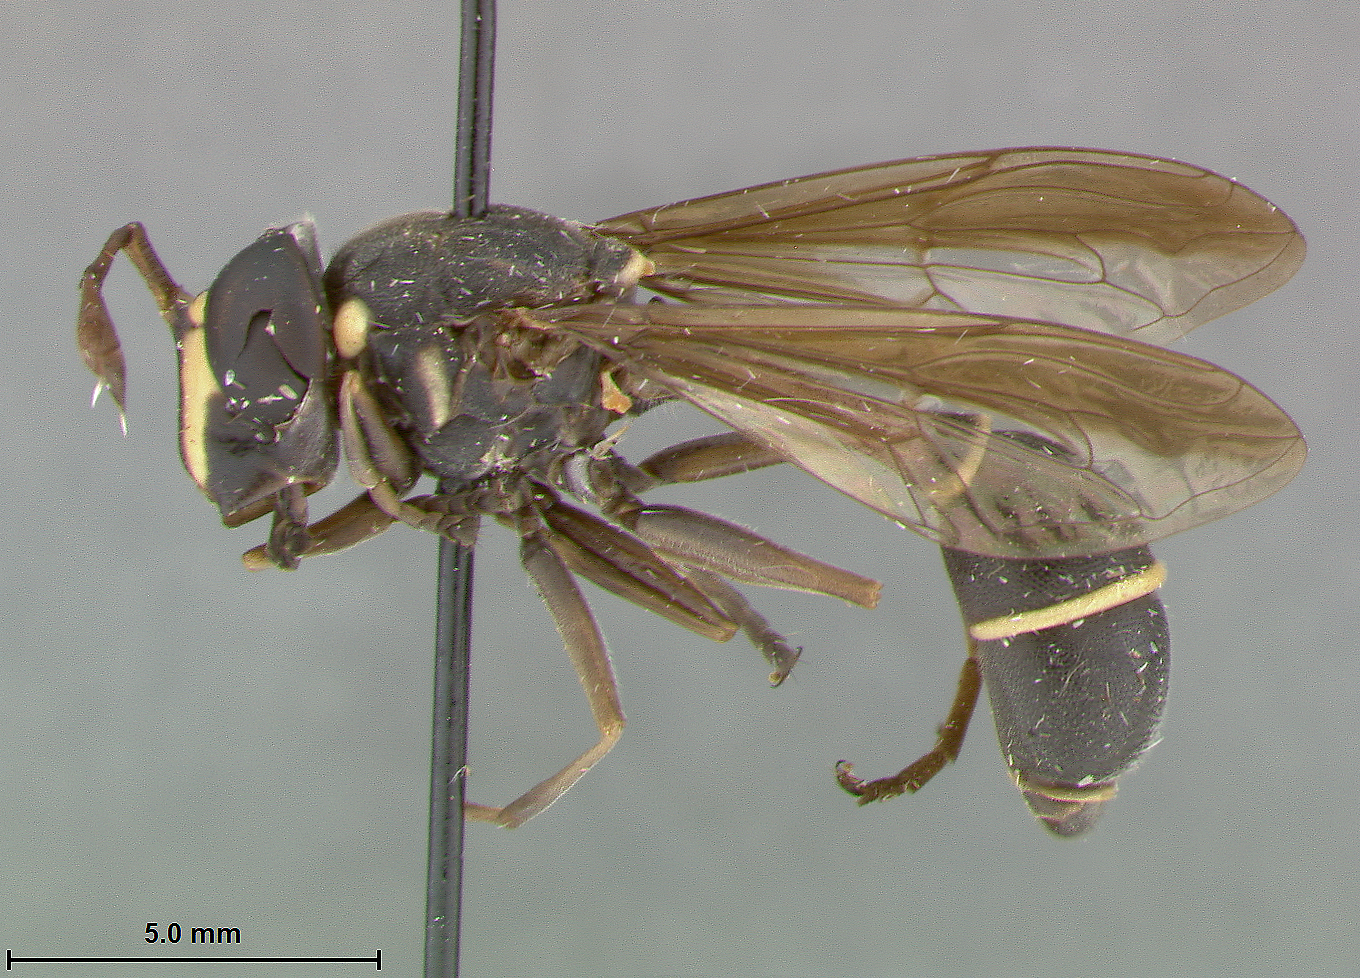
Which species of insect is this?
Monoceromyia wui
